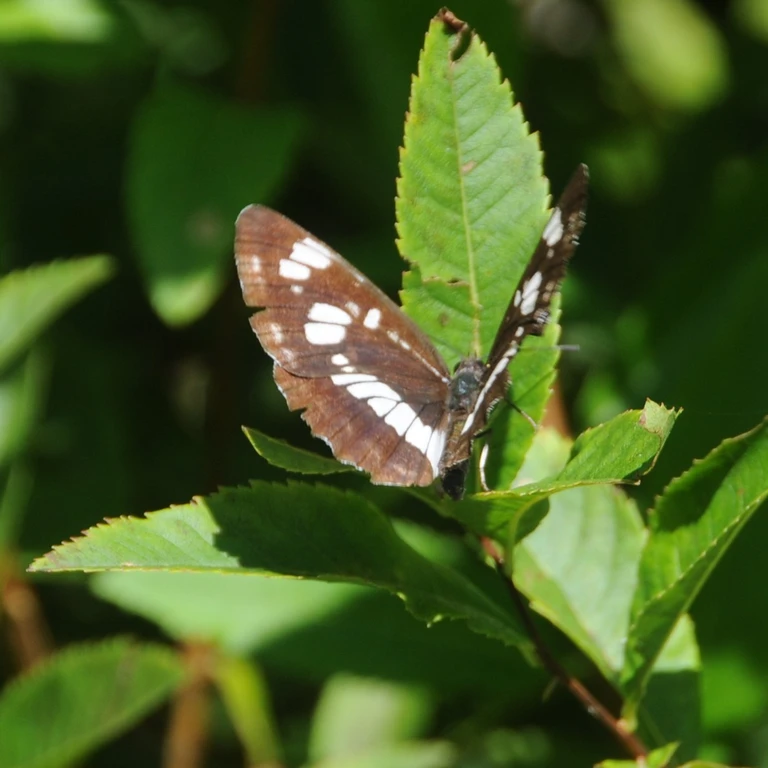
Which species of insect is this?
Neptis rivularis
